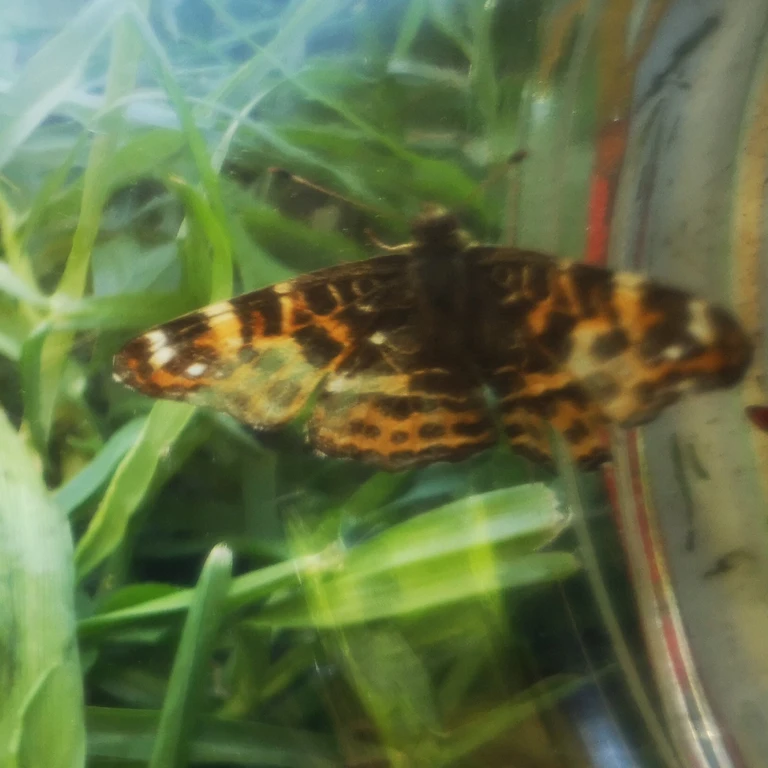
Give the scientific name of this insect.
Araschnia levana
